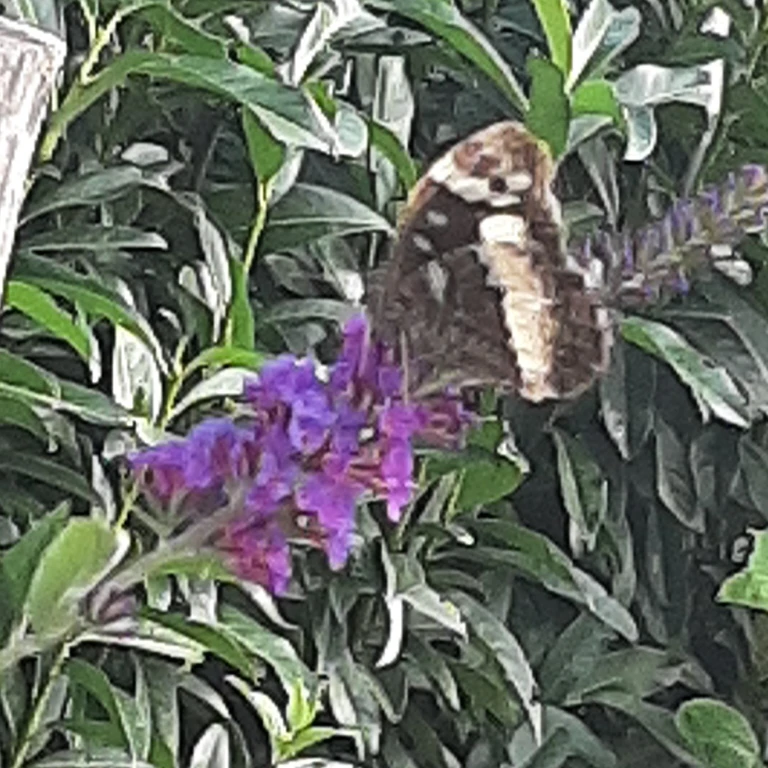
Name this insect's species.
Brintesia circe
